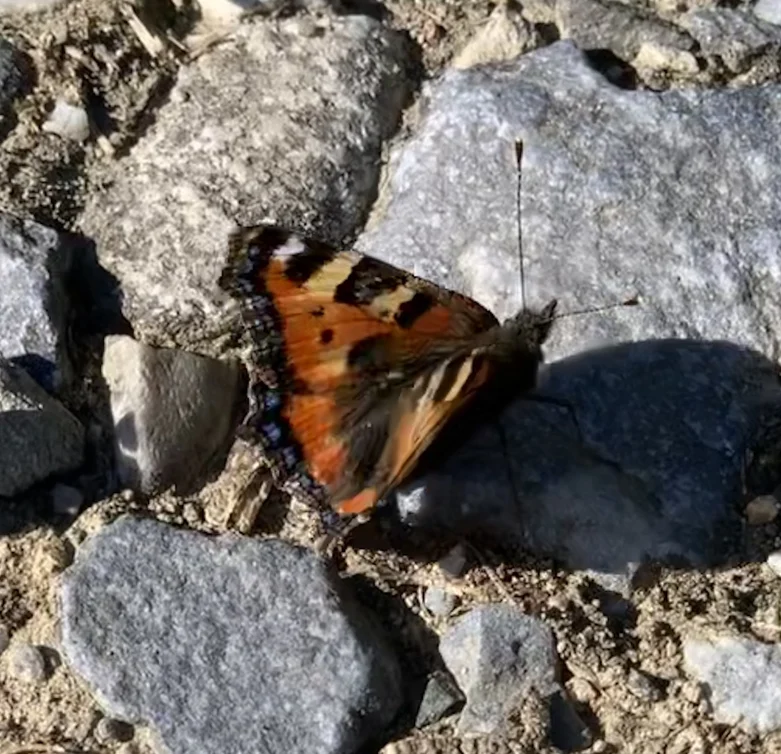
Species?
Aglais urticae
